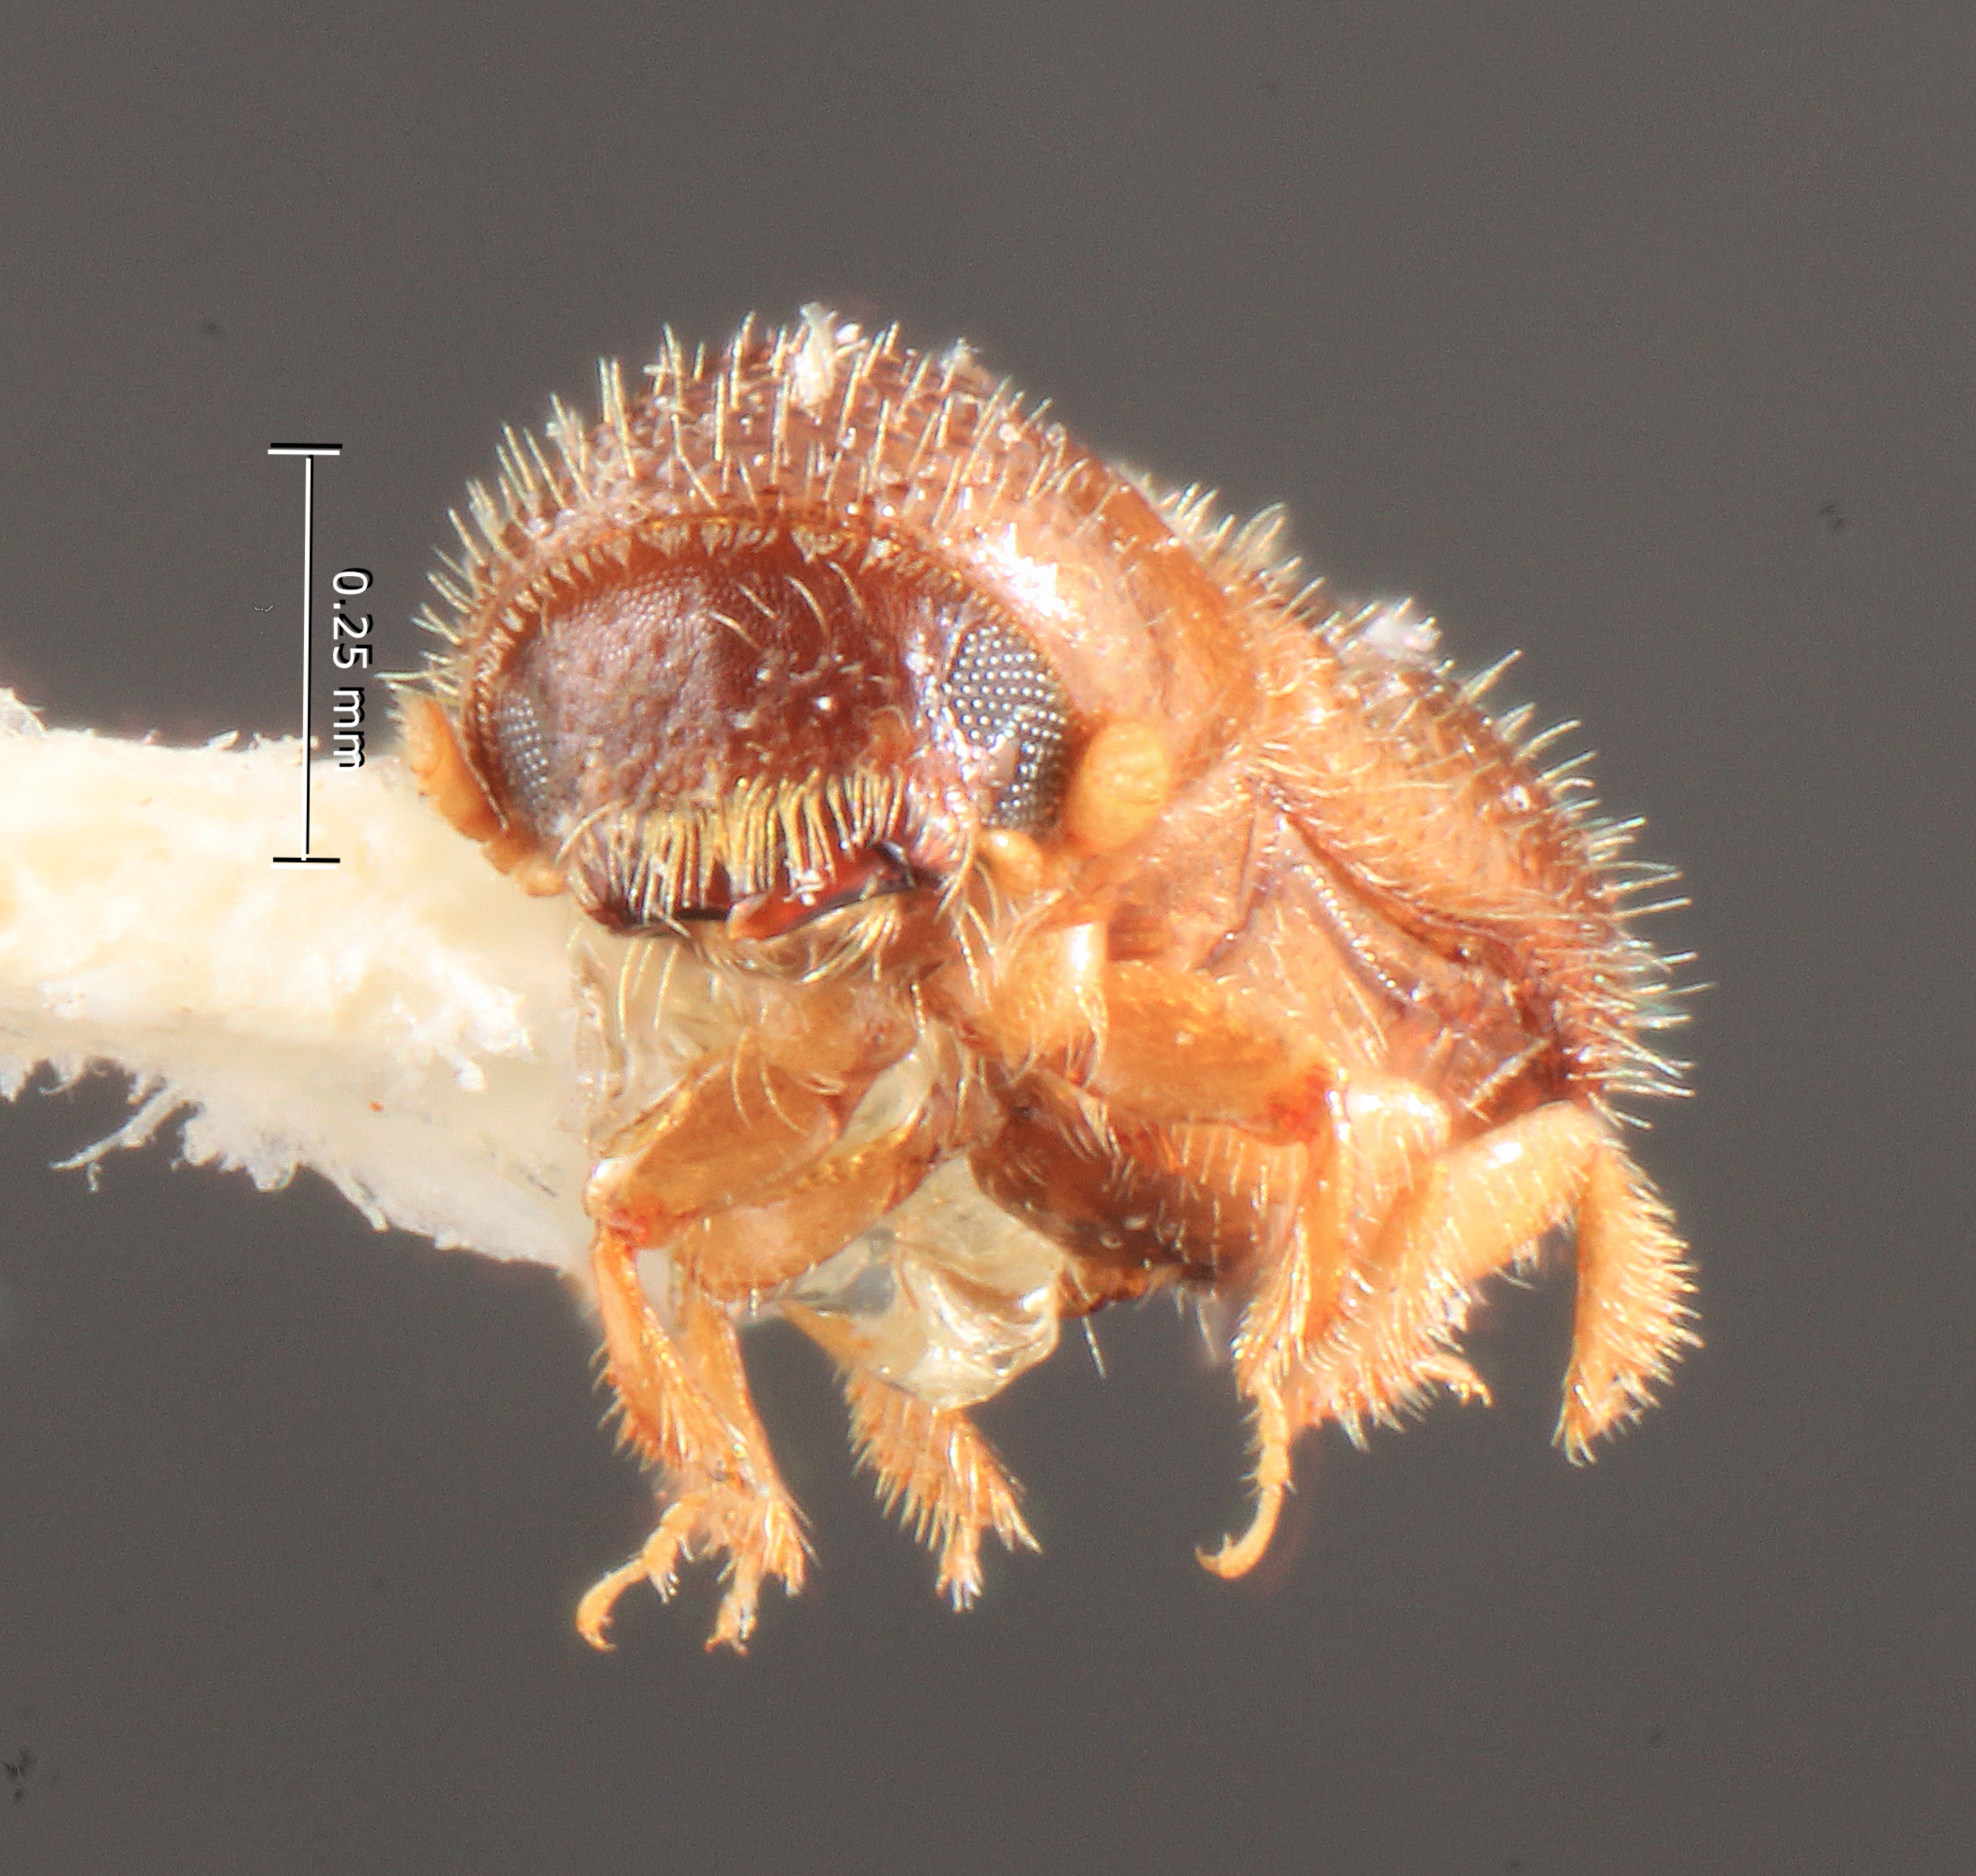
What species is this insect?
Xyleborinus sparpae (also Xyleborus sparpae)
